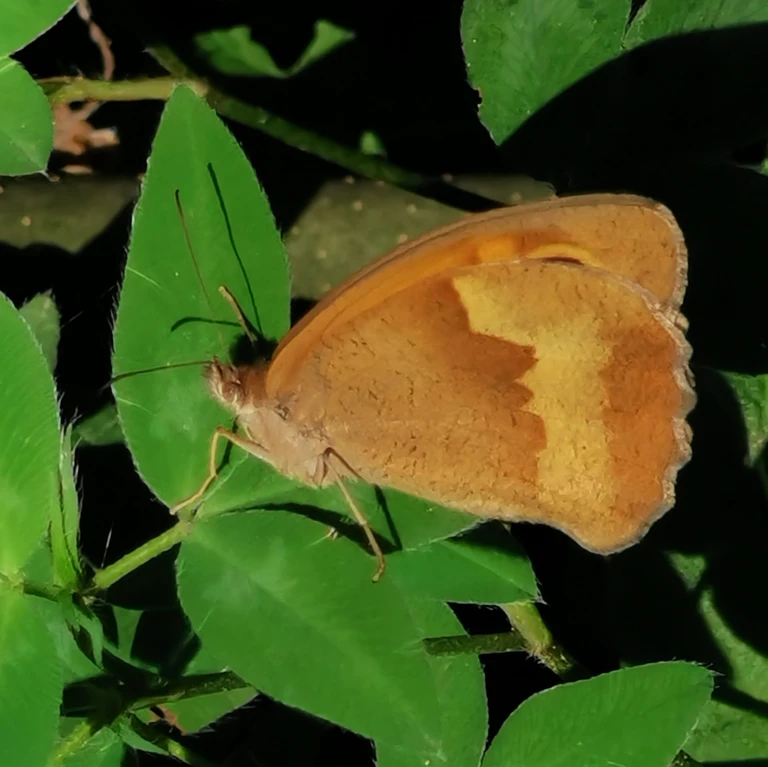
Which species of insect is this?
Maniola jurtina
